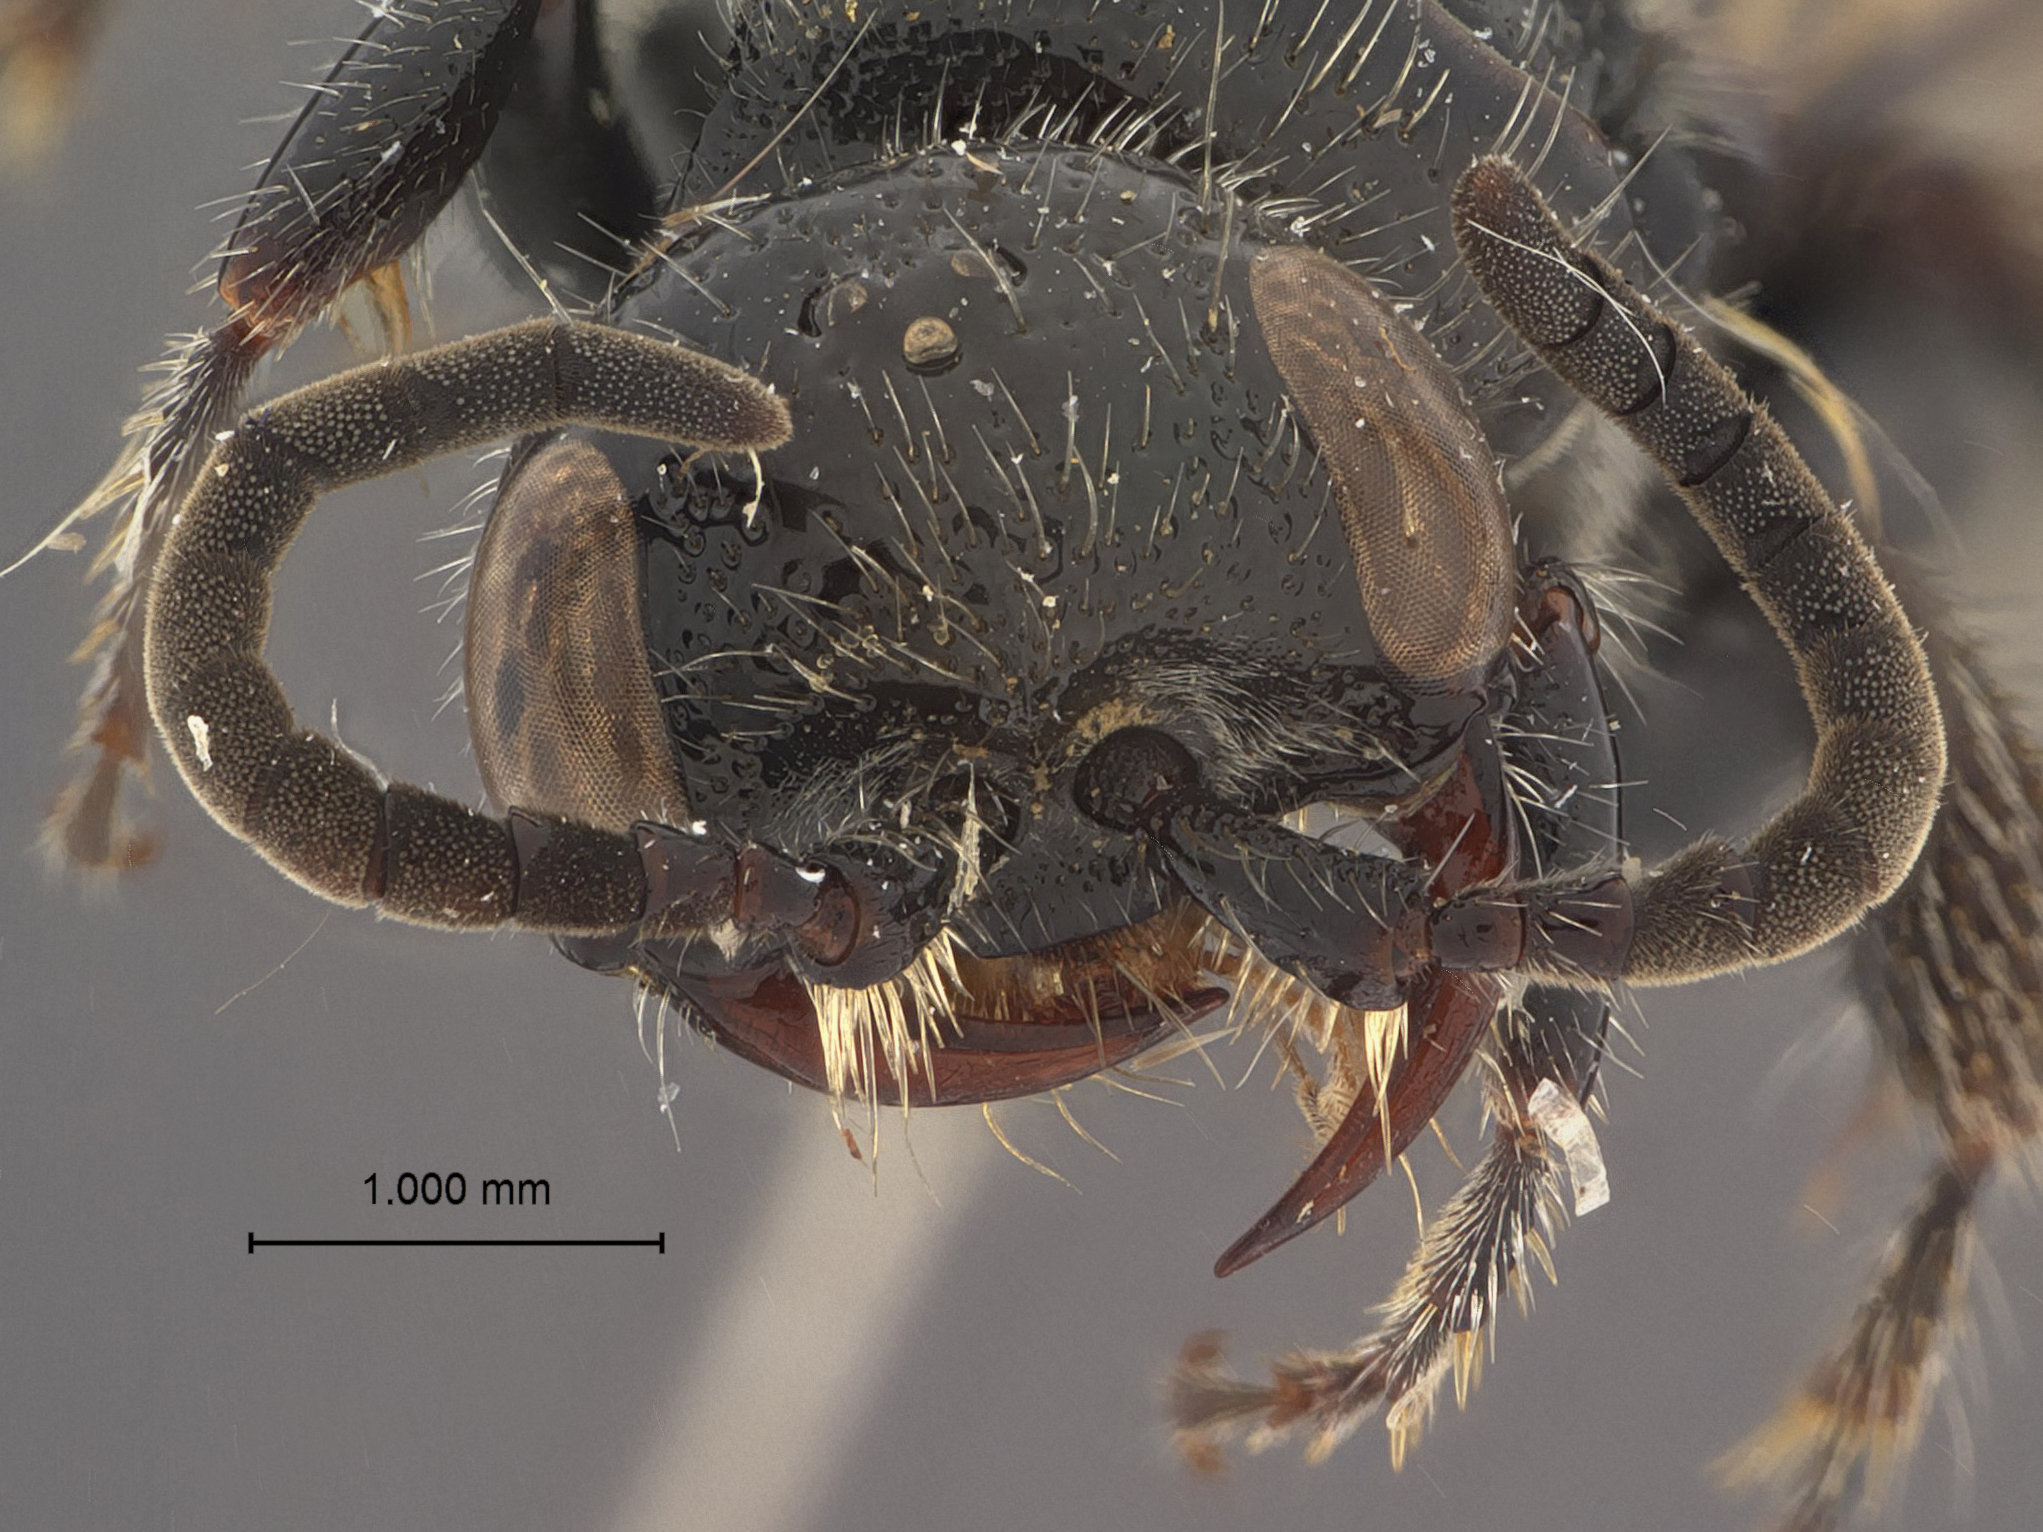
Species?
Tiphia leclercqi
